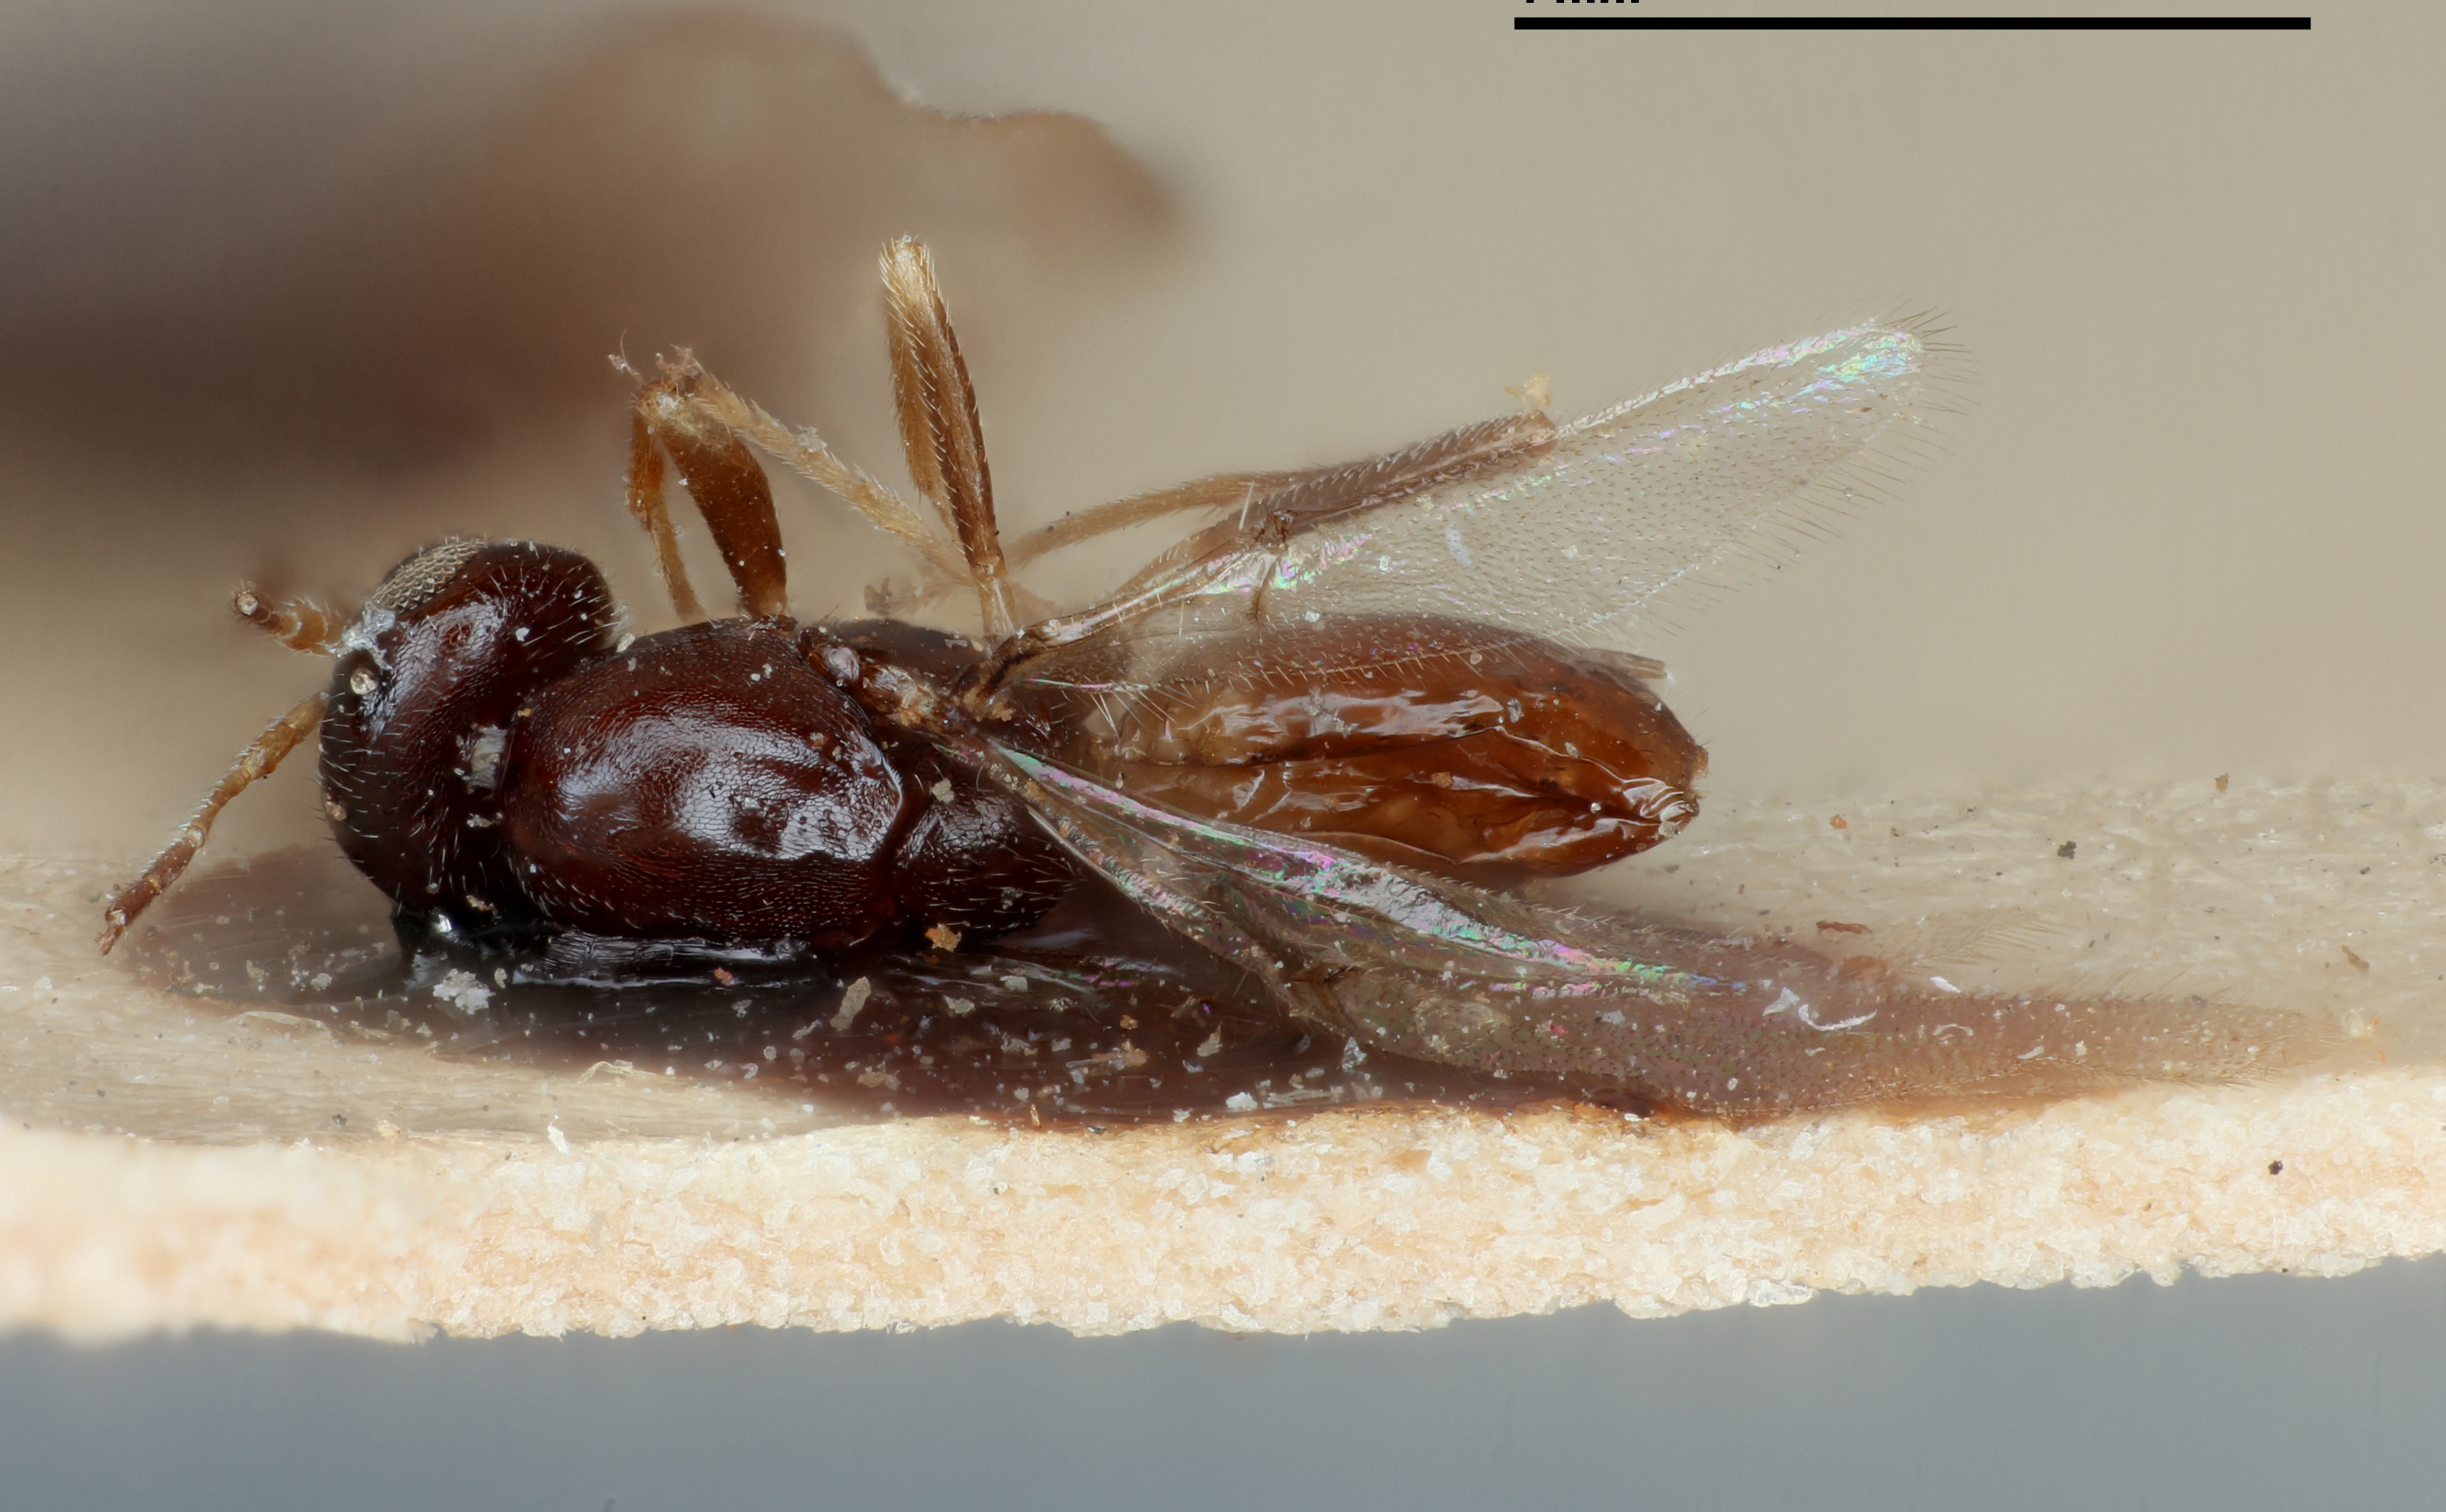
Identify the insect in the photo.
Neuroterus cockerelli
